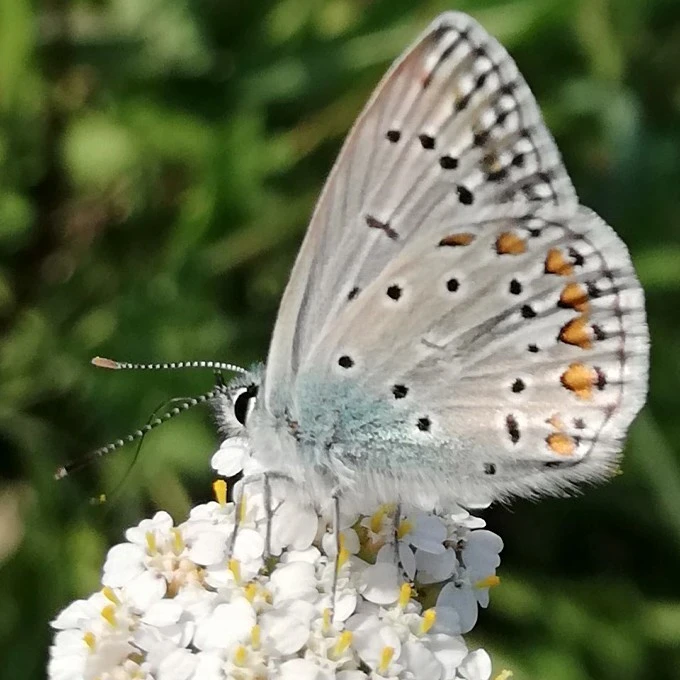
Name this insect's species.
Polyommatus icarus
